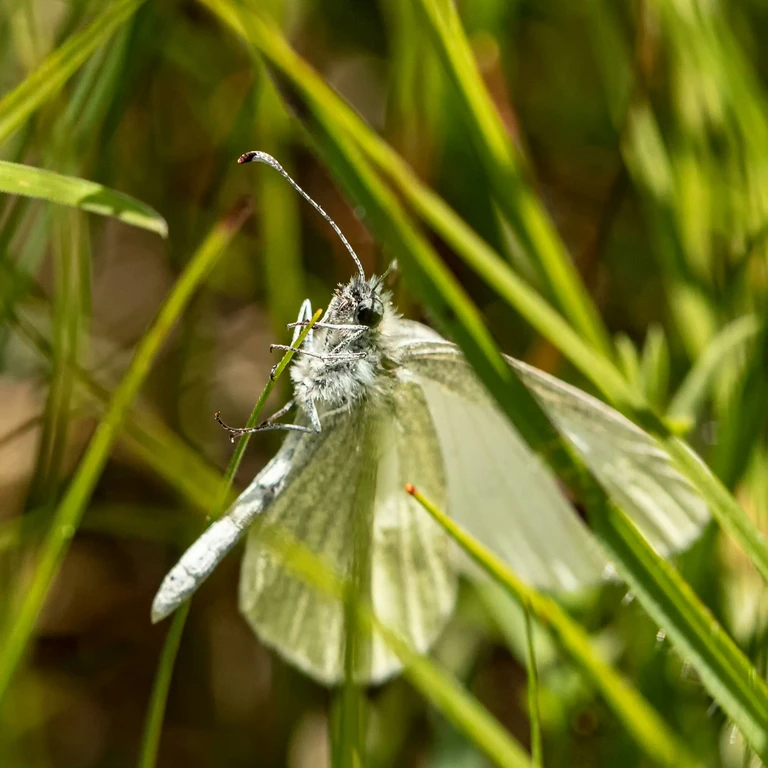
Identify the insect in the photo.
Leptidea sinapis/juvernica
